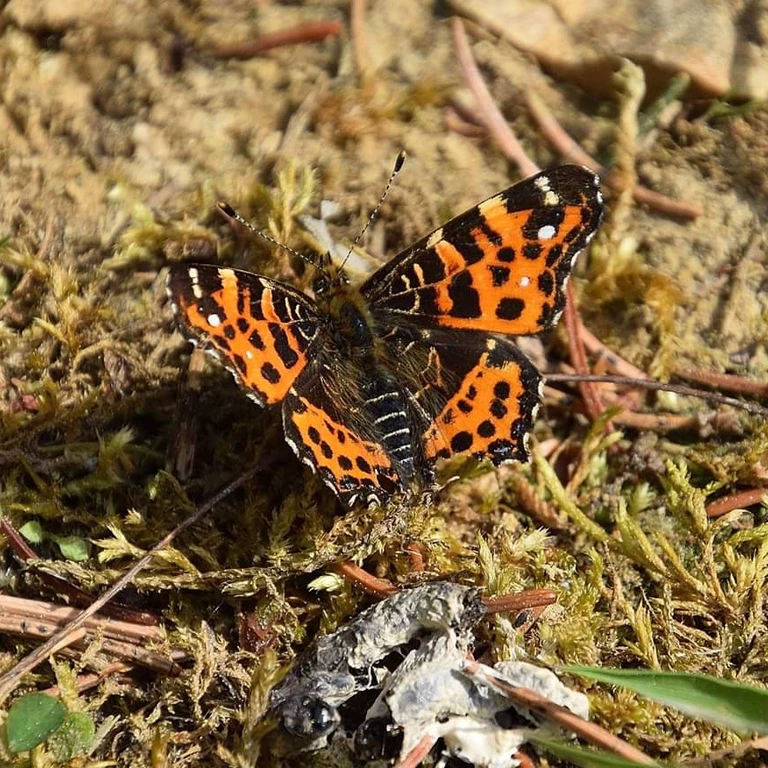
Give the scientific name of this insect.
Araschnia levana
